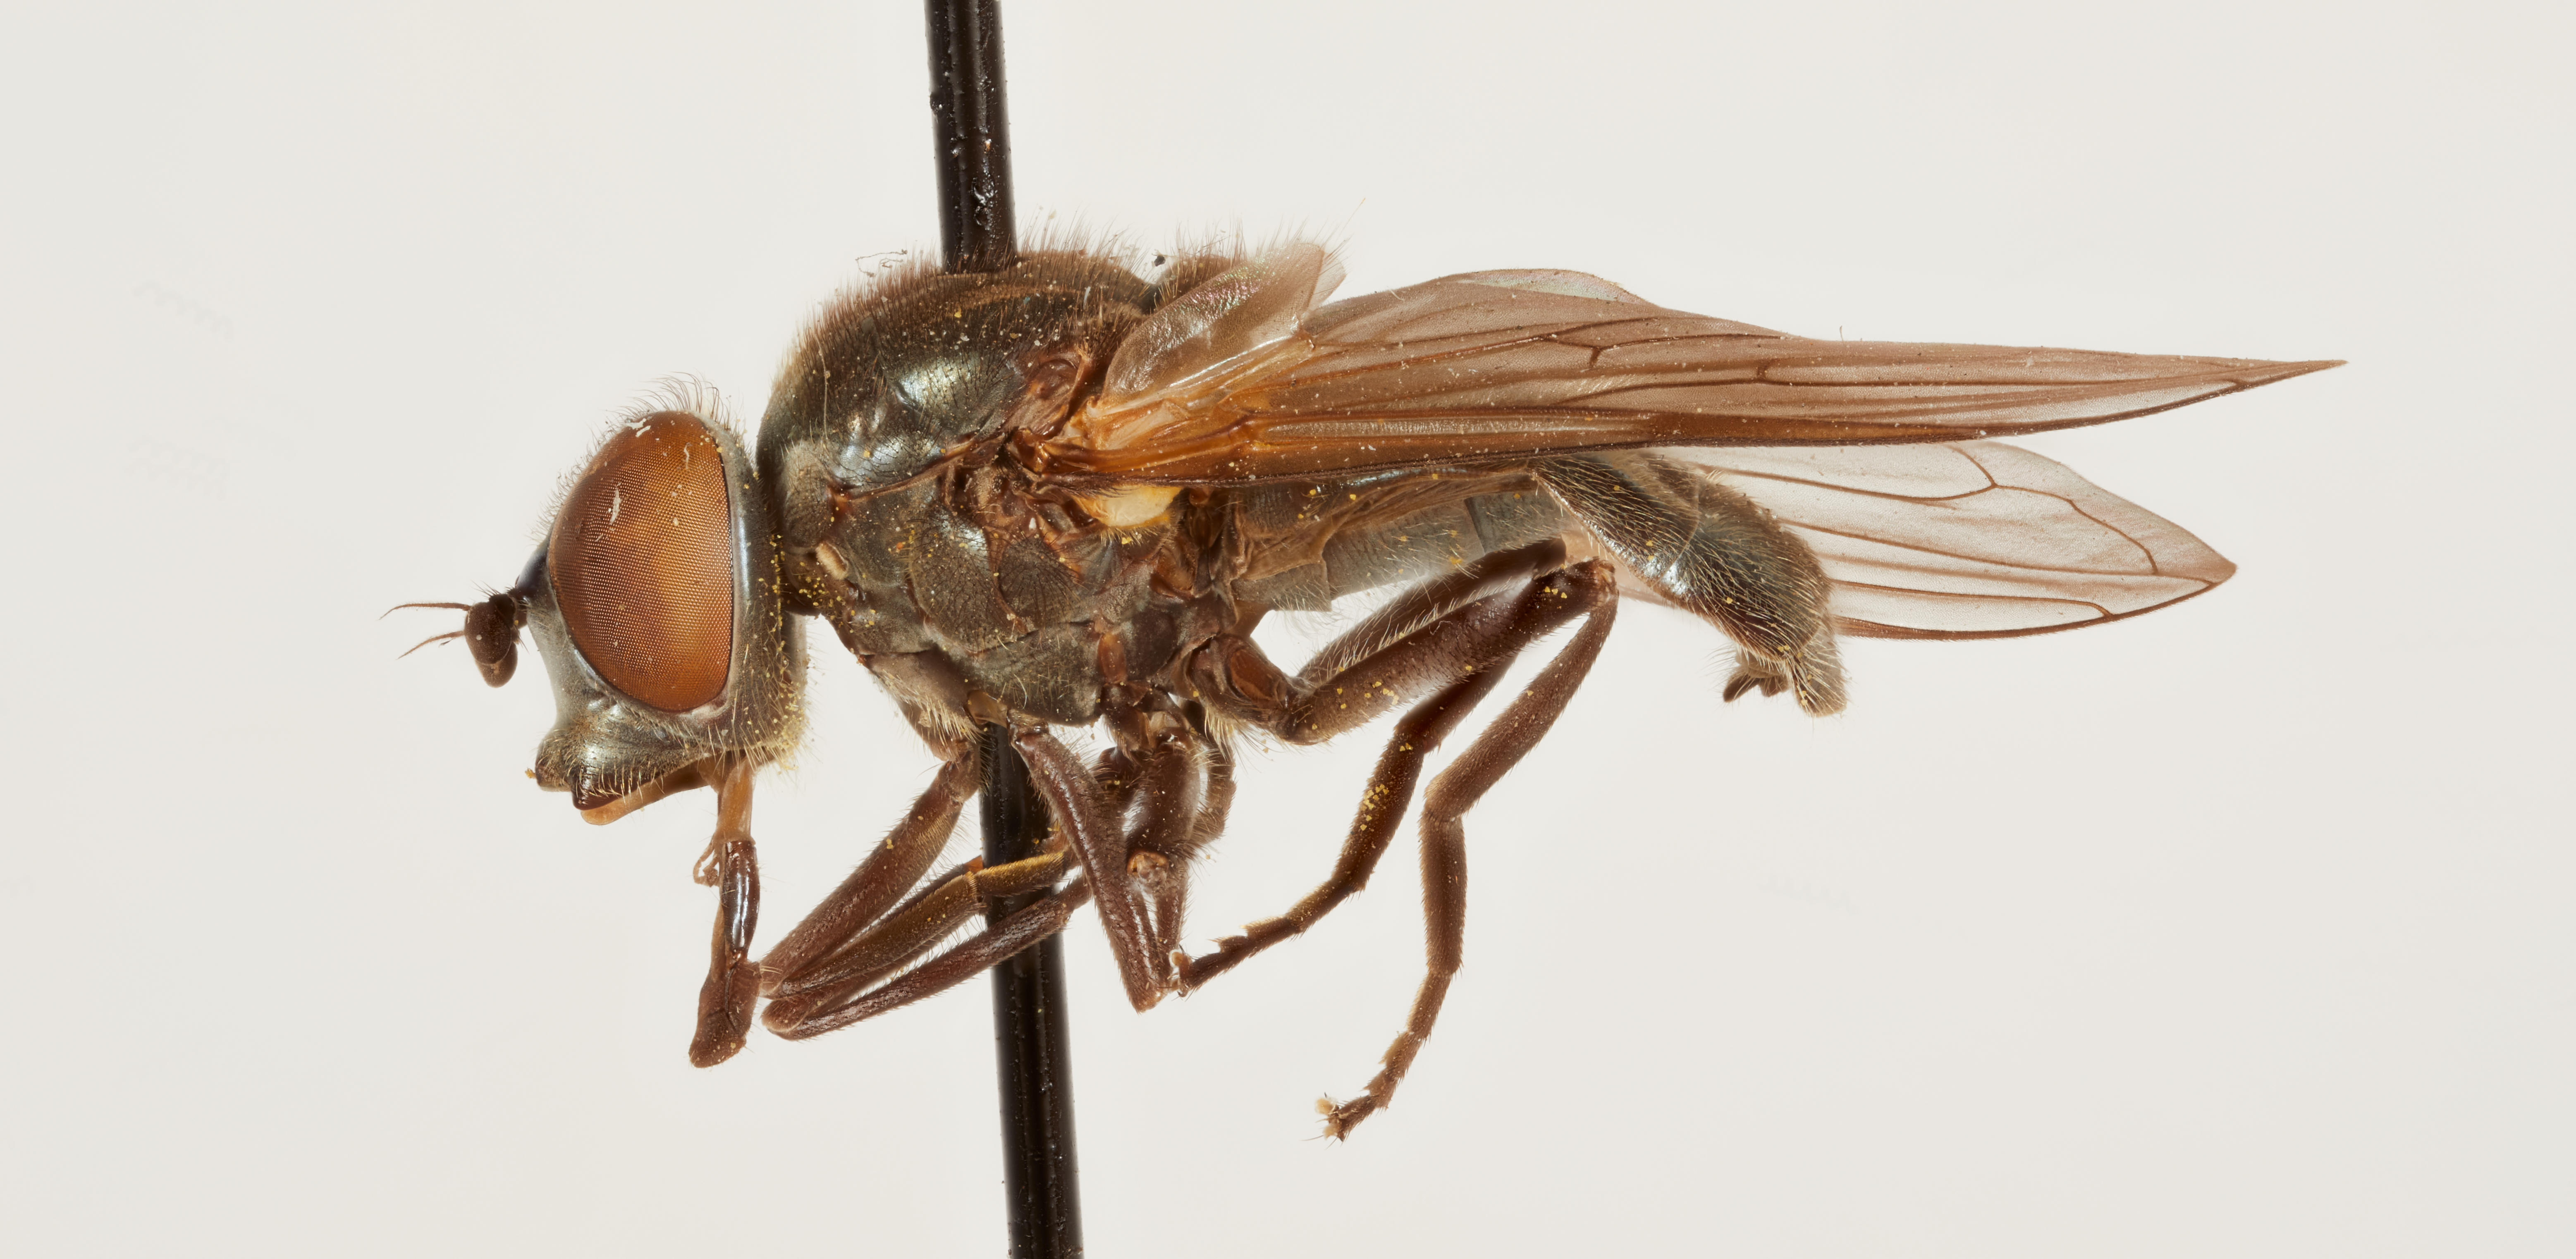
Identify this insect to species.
Chrysogaster alaskensis
